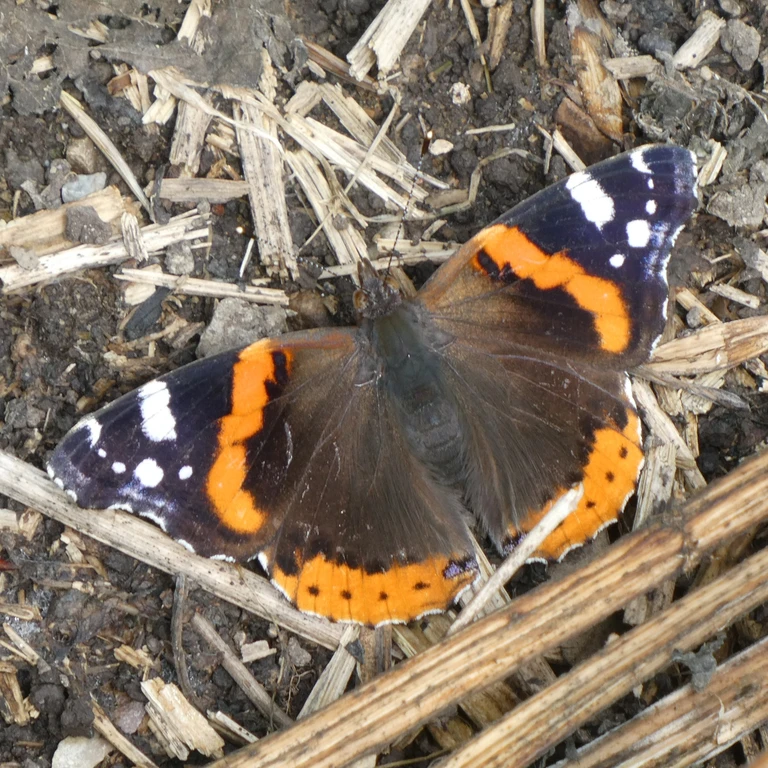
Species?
Vanessa atalanta
